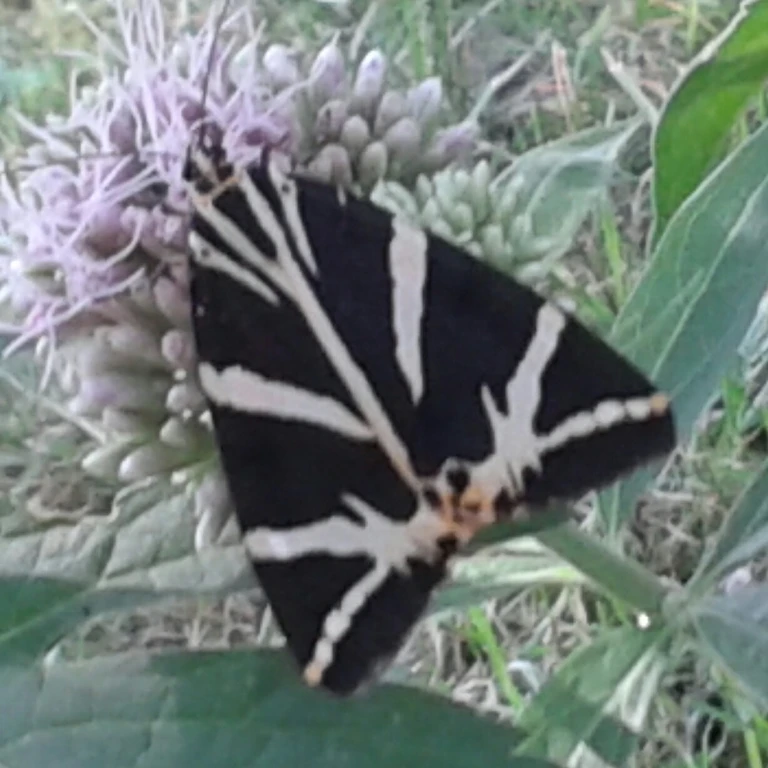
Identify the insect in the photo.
Euplagia quadripunctaria
